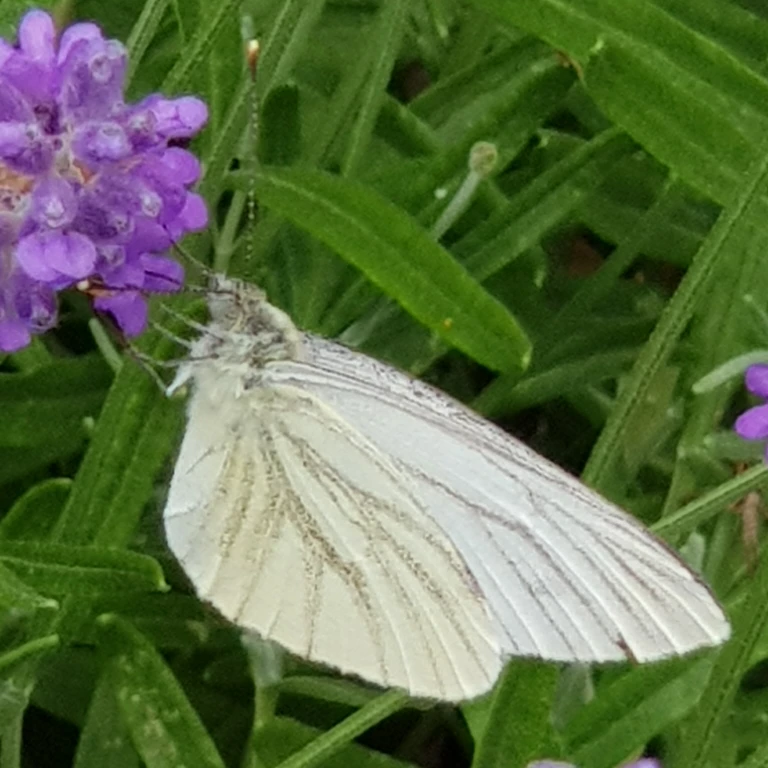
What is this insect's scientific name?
Pieris napi
